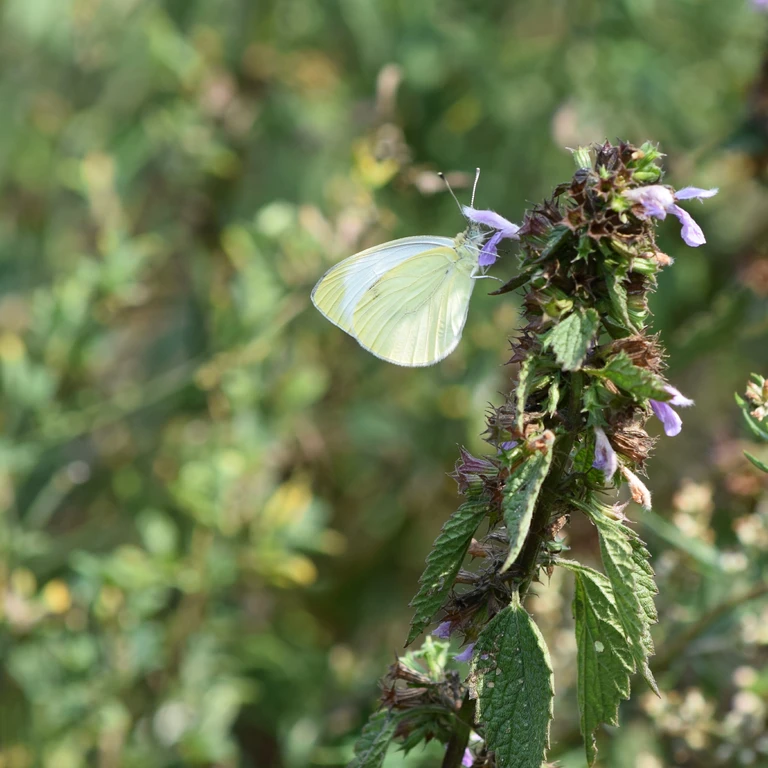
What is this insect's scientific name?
Pieris napi
